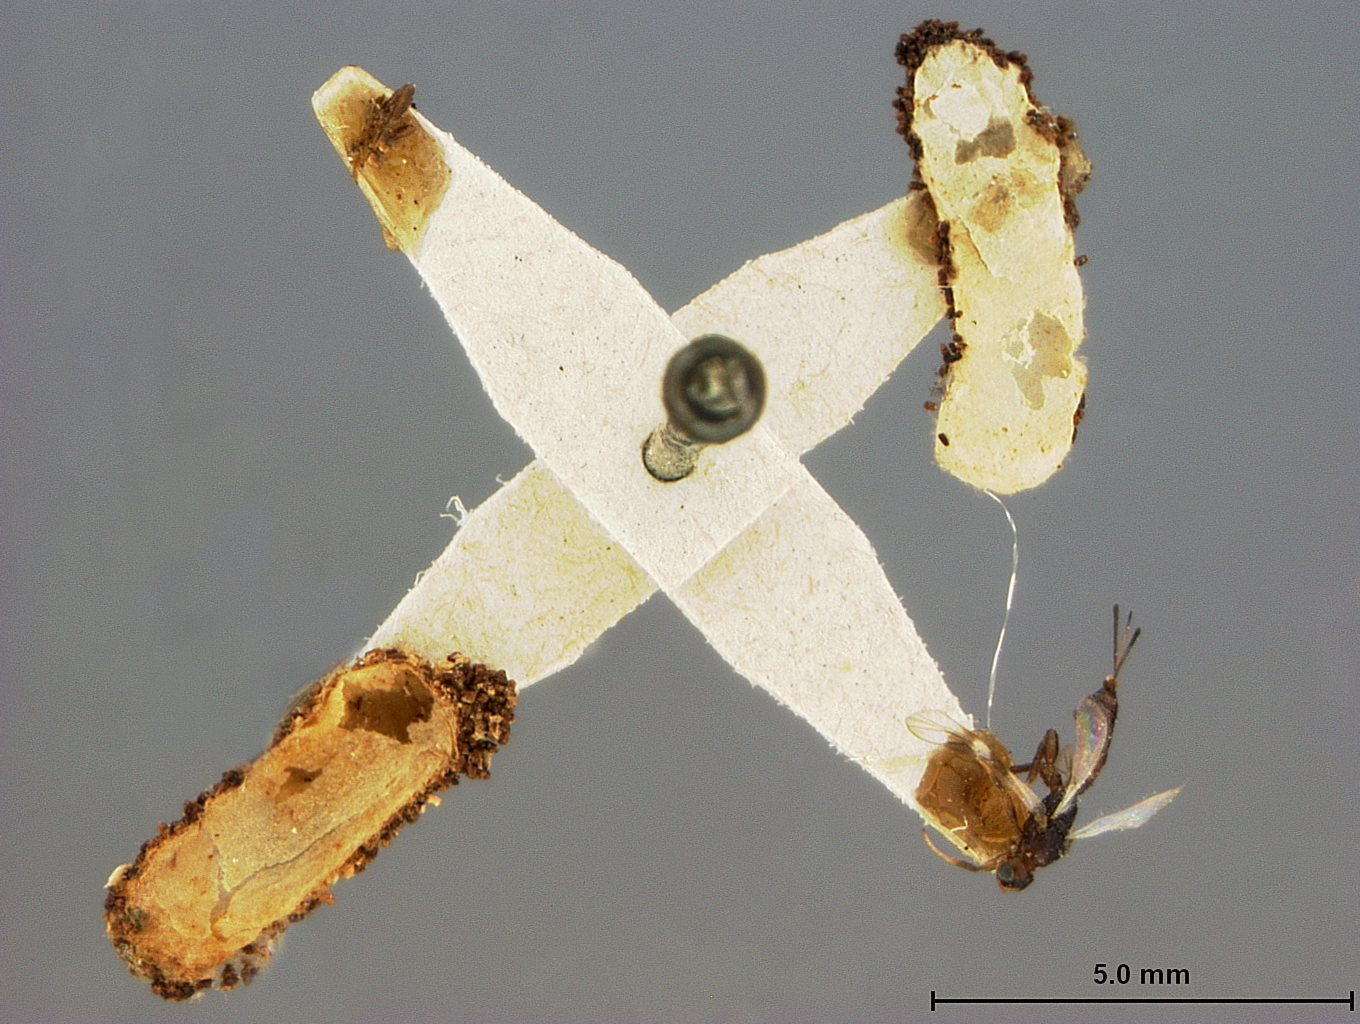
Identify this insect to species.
Pambolus bifasciatus
